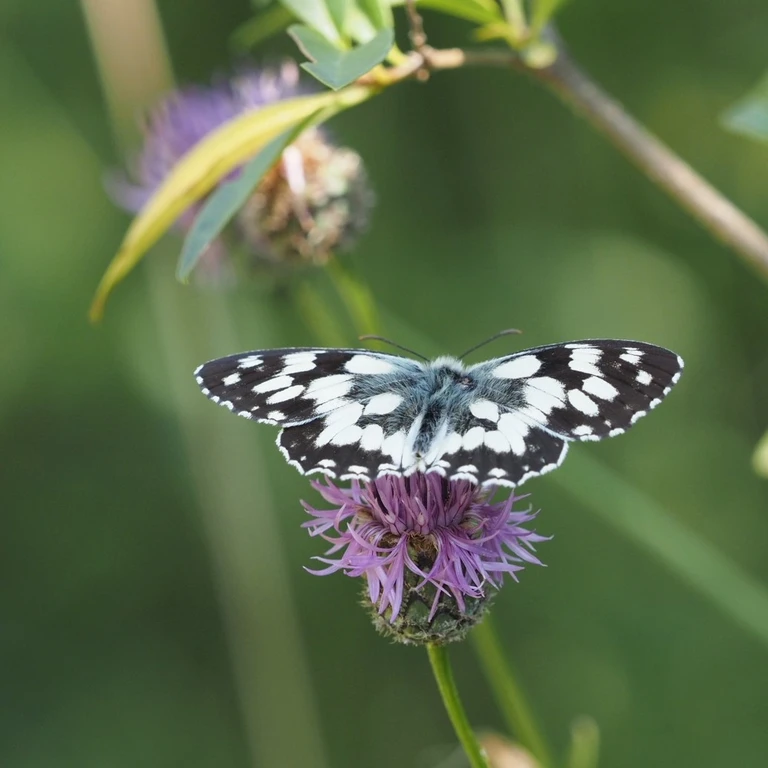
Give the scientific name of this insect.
Melanargia galathea
